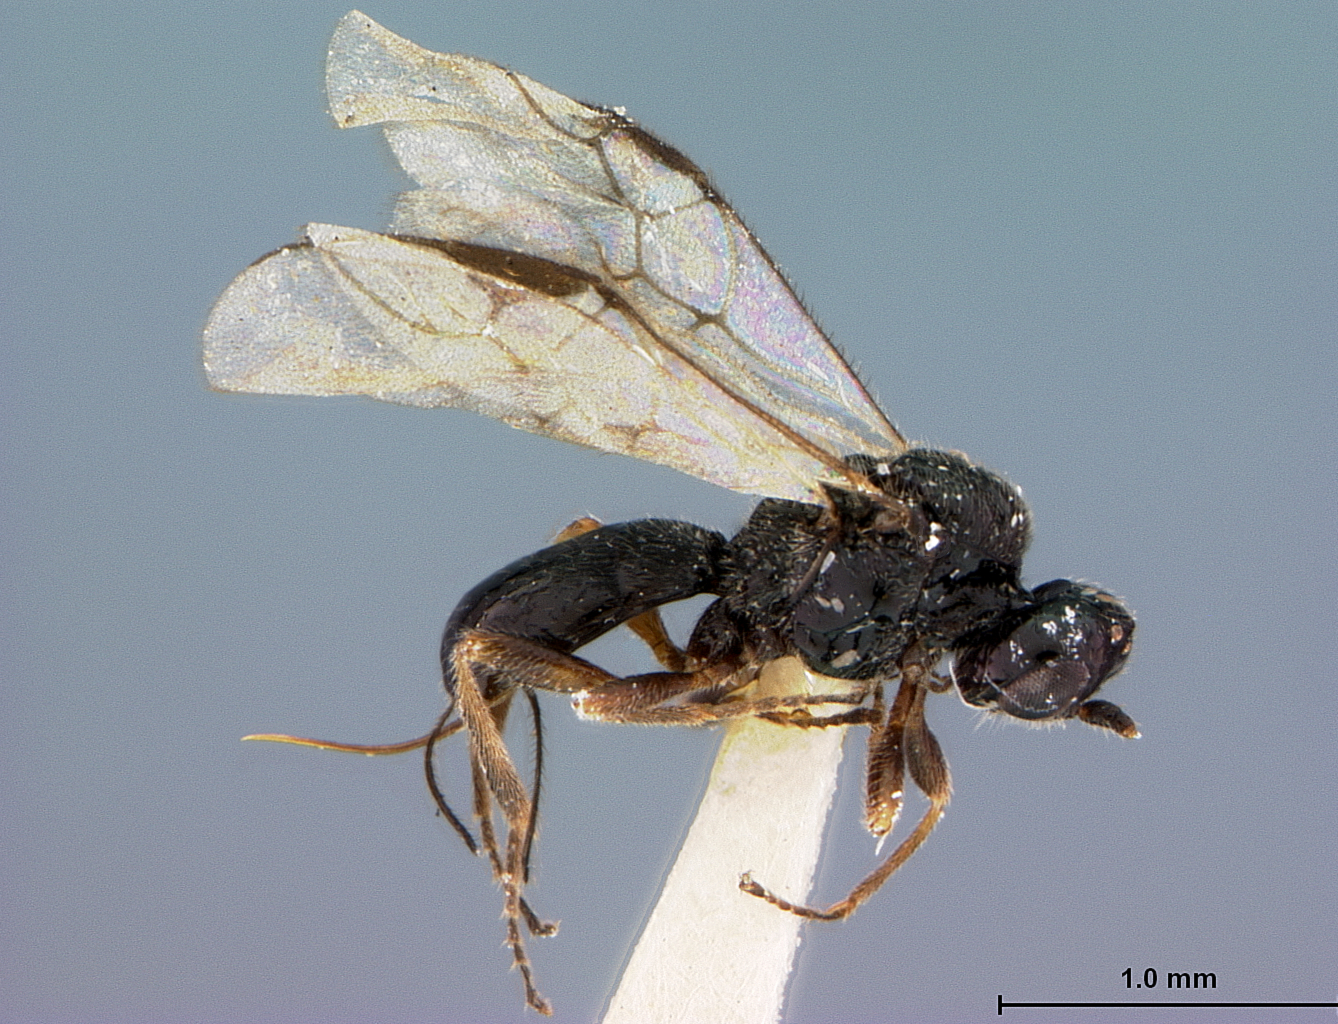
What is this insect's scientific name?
Triaspis stilpnogaster
